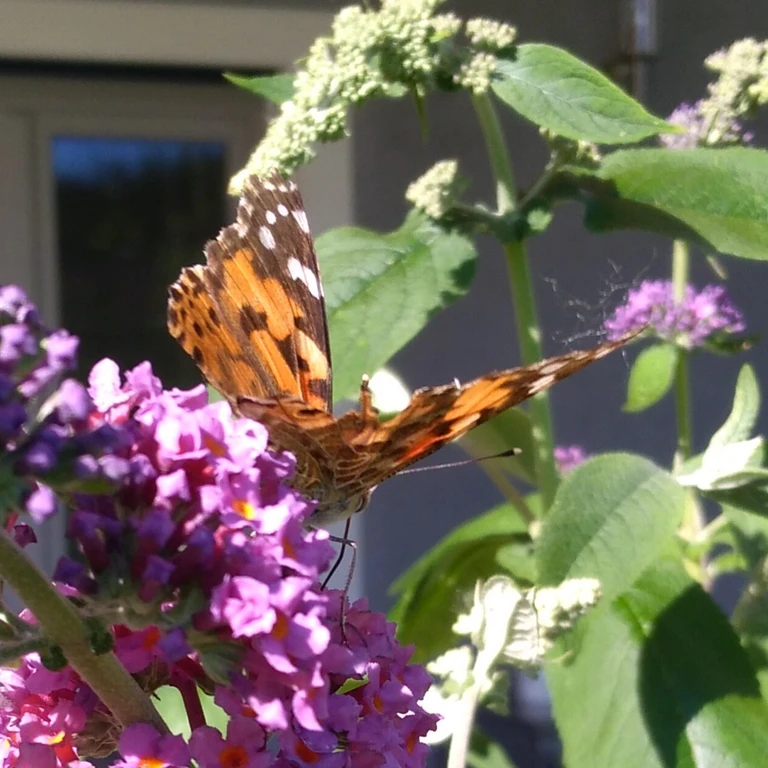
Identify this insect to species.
Vanessa cardui
